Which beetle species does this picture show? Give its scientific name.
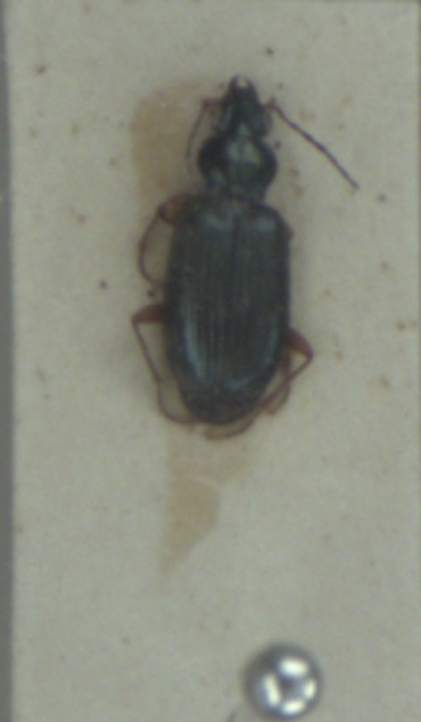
Bembidion decorum
